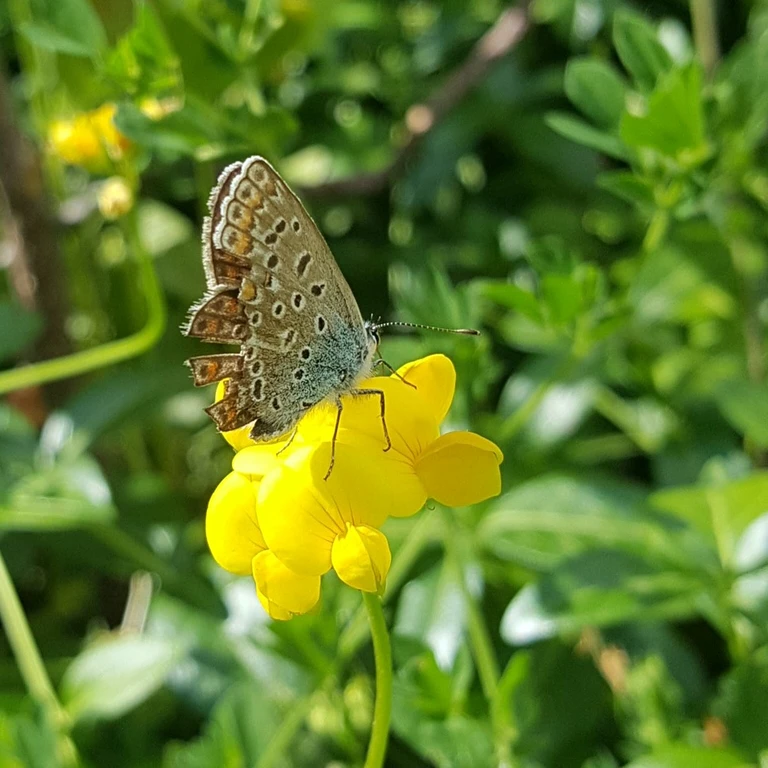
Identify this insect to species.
Polyommatus icarus
